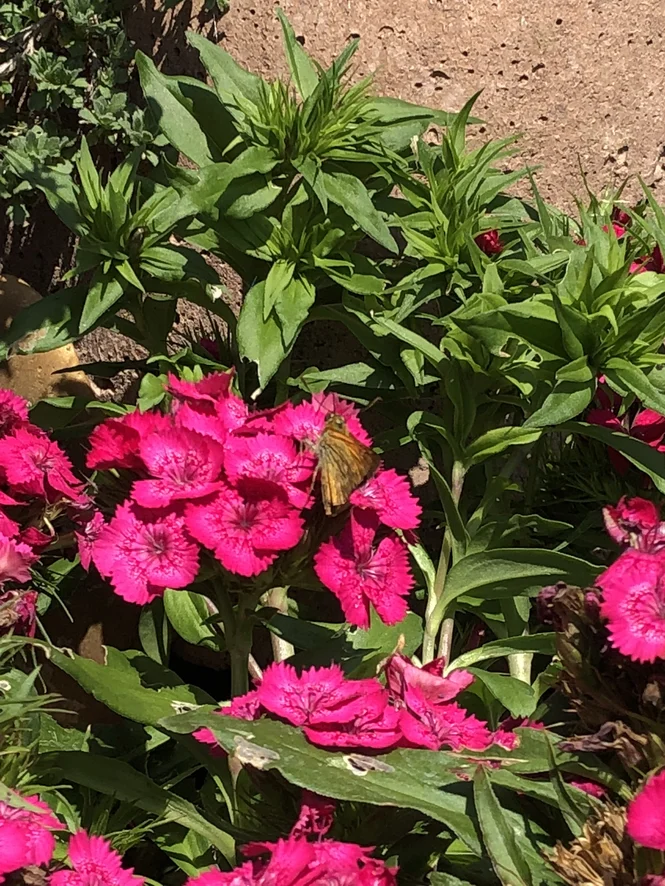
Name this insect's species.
Ochlodes sylvanus (also Ochlodes venata)
